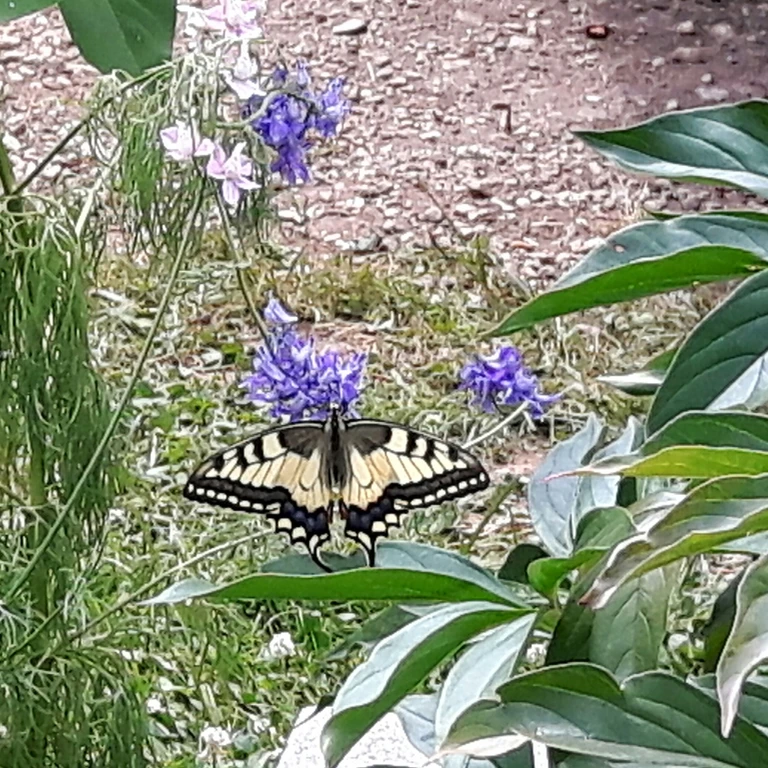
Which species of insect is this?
Papilio machaon
